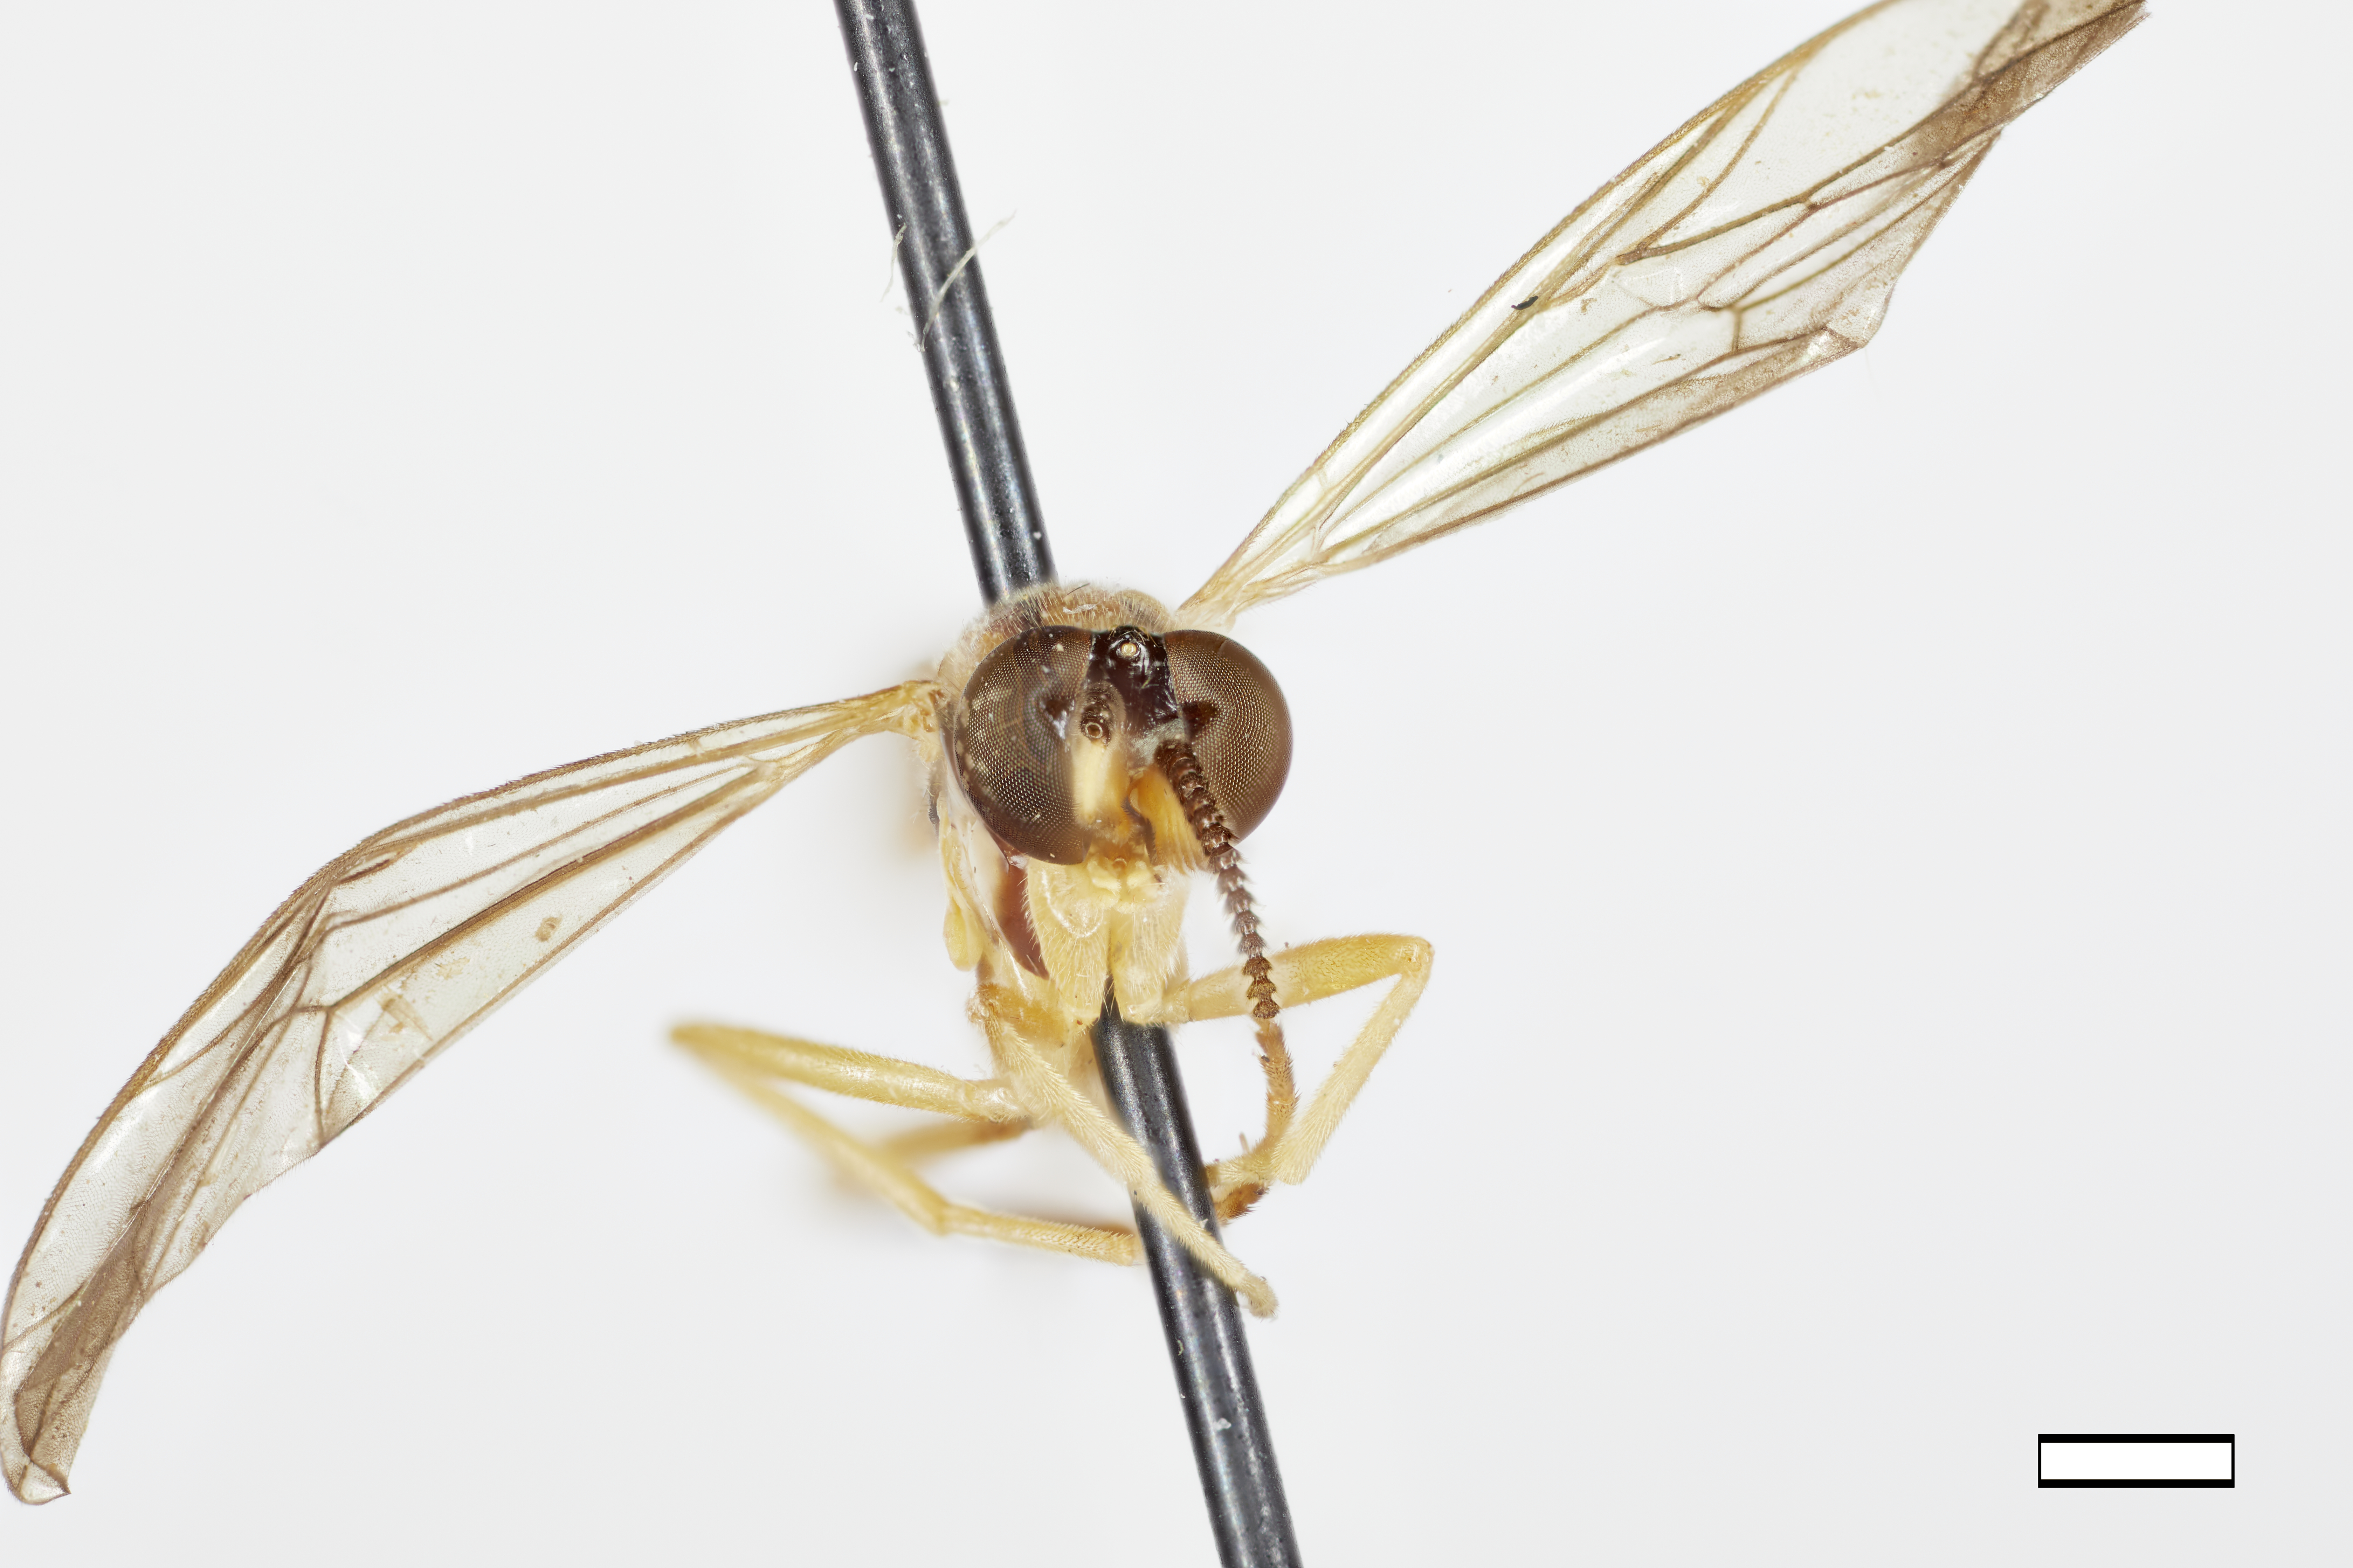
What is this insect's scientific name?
Rachicerus pantherinus
